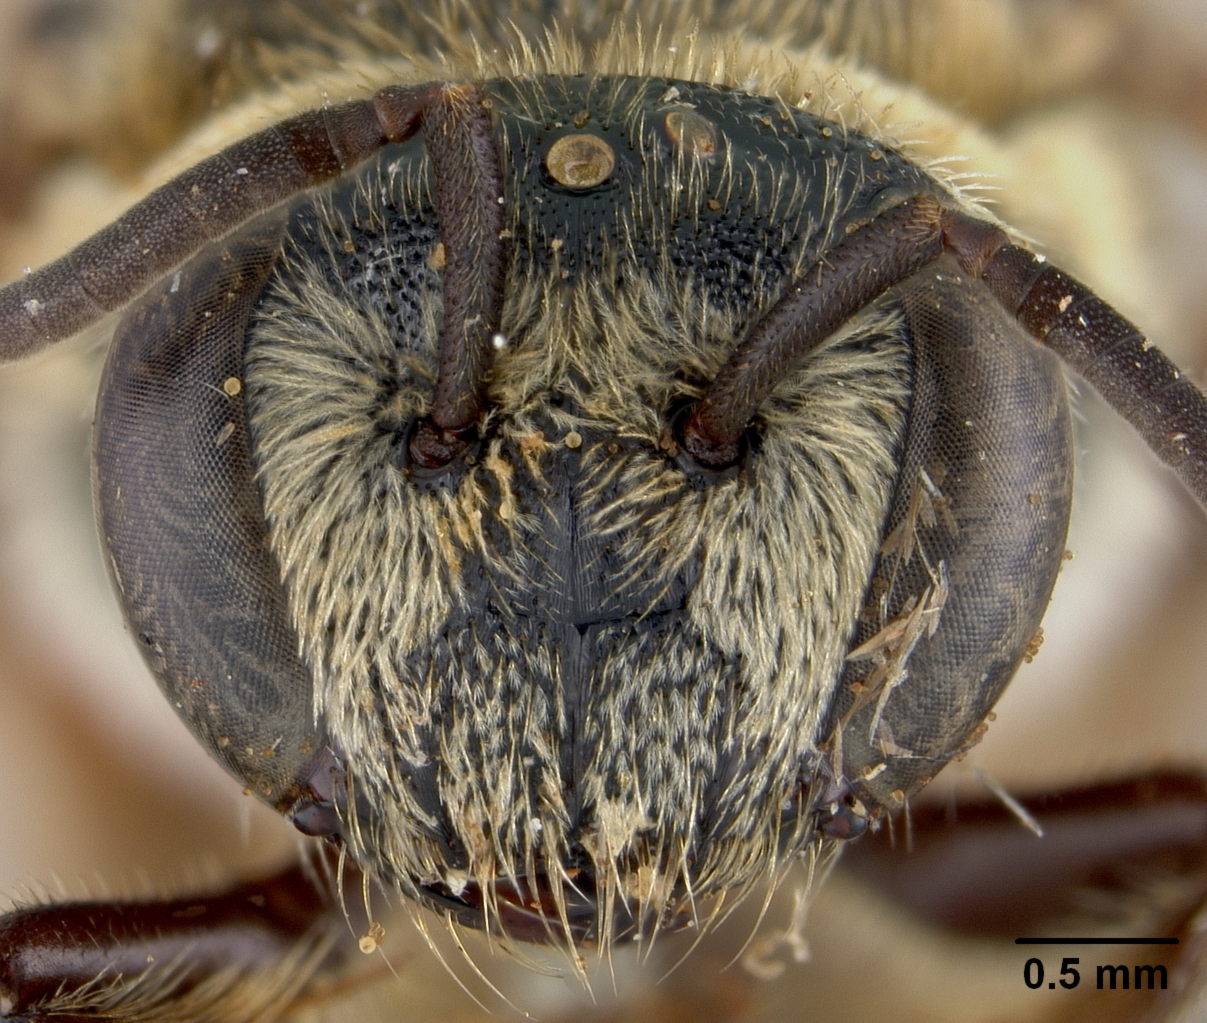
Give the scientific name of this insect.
Nomia quadrifasciata
